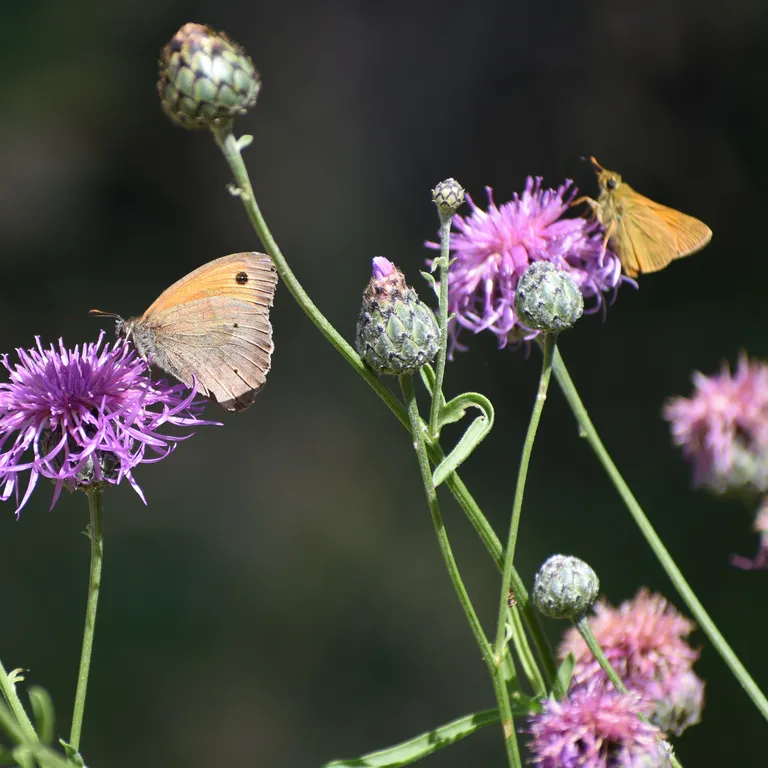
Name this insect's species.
Maniola jurtina
